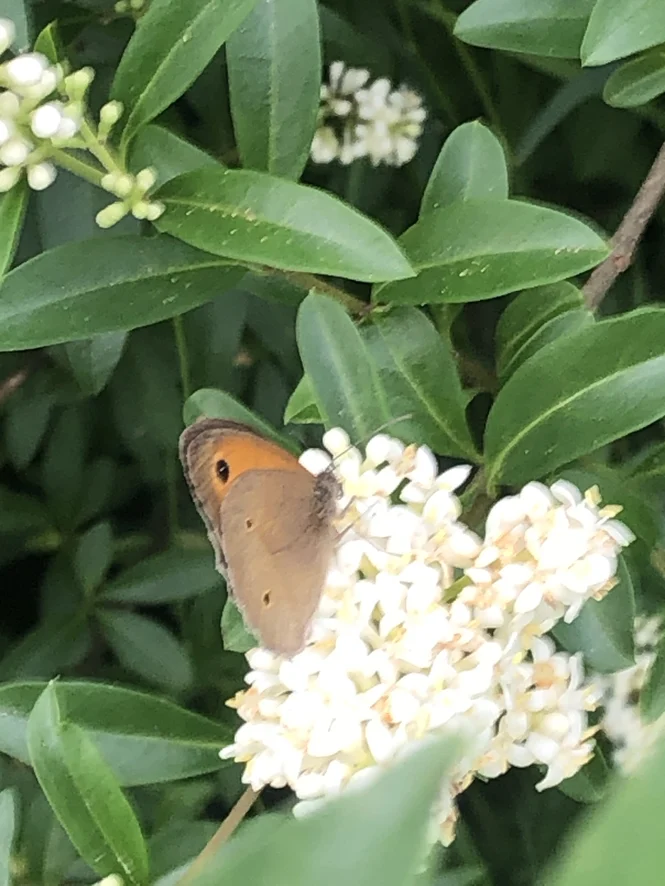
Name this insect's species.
Maniola jurtina
